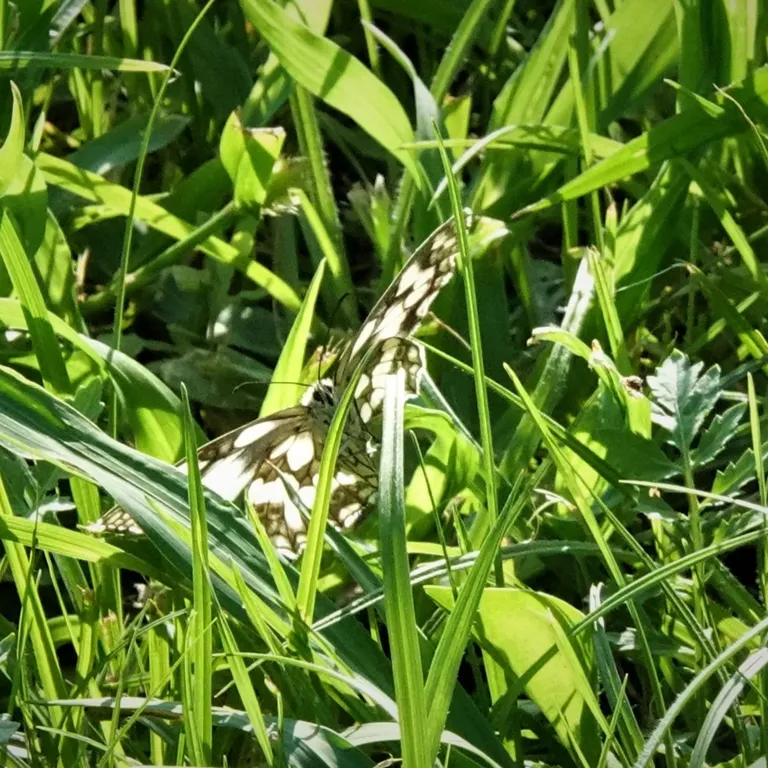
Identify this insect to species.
Melanargia galathea
